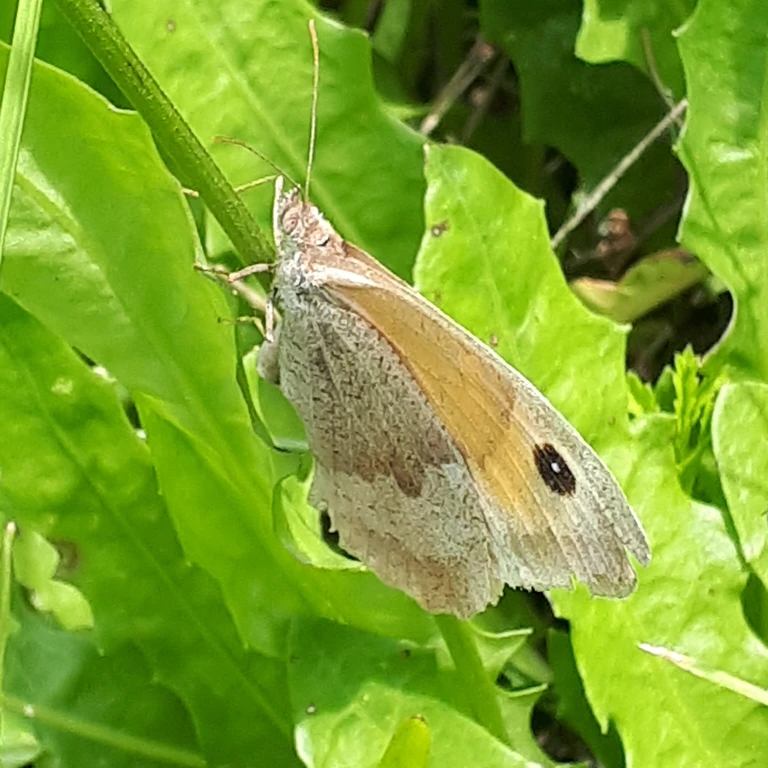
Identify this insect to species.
Maniola jurtina
